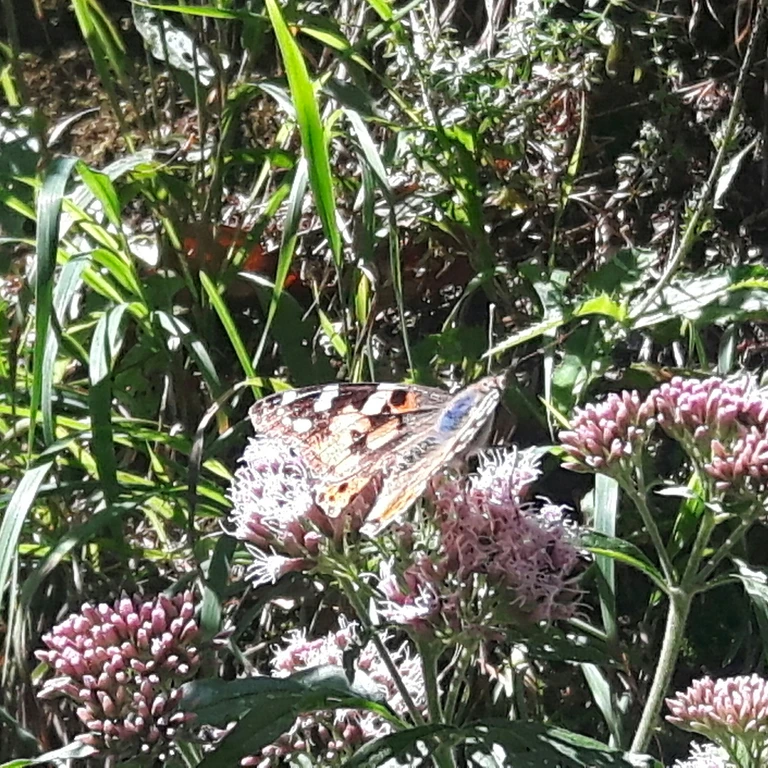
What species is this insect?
Vanessa cardui
